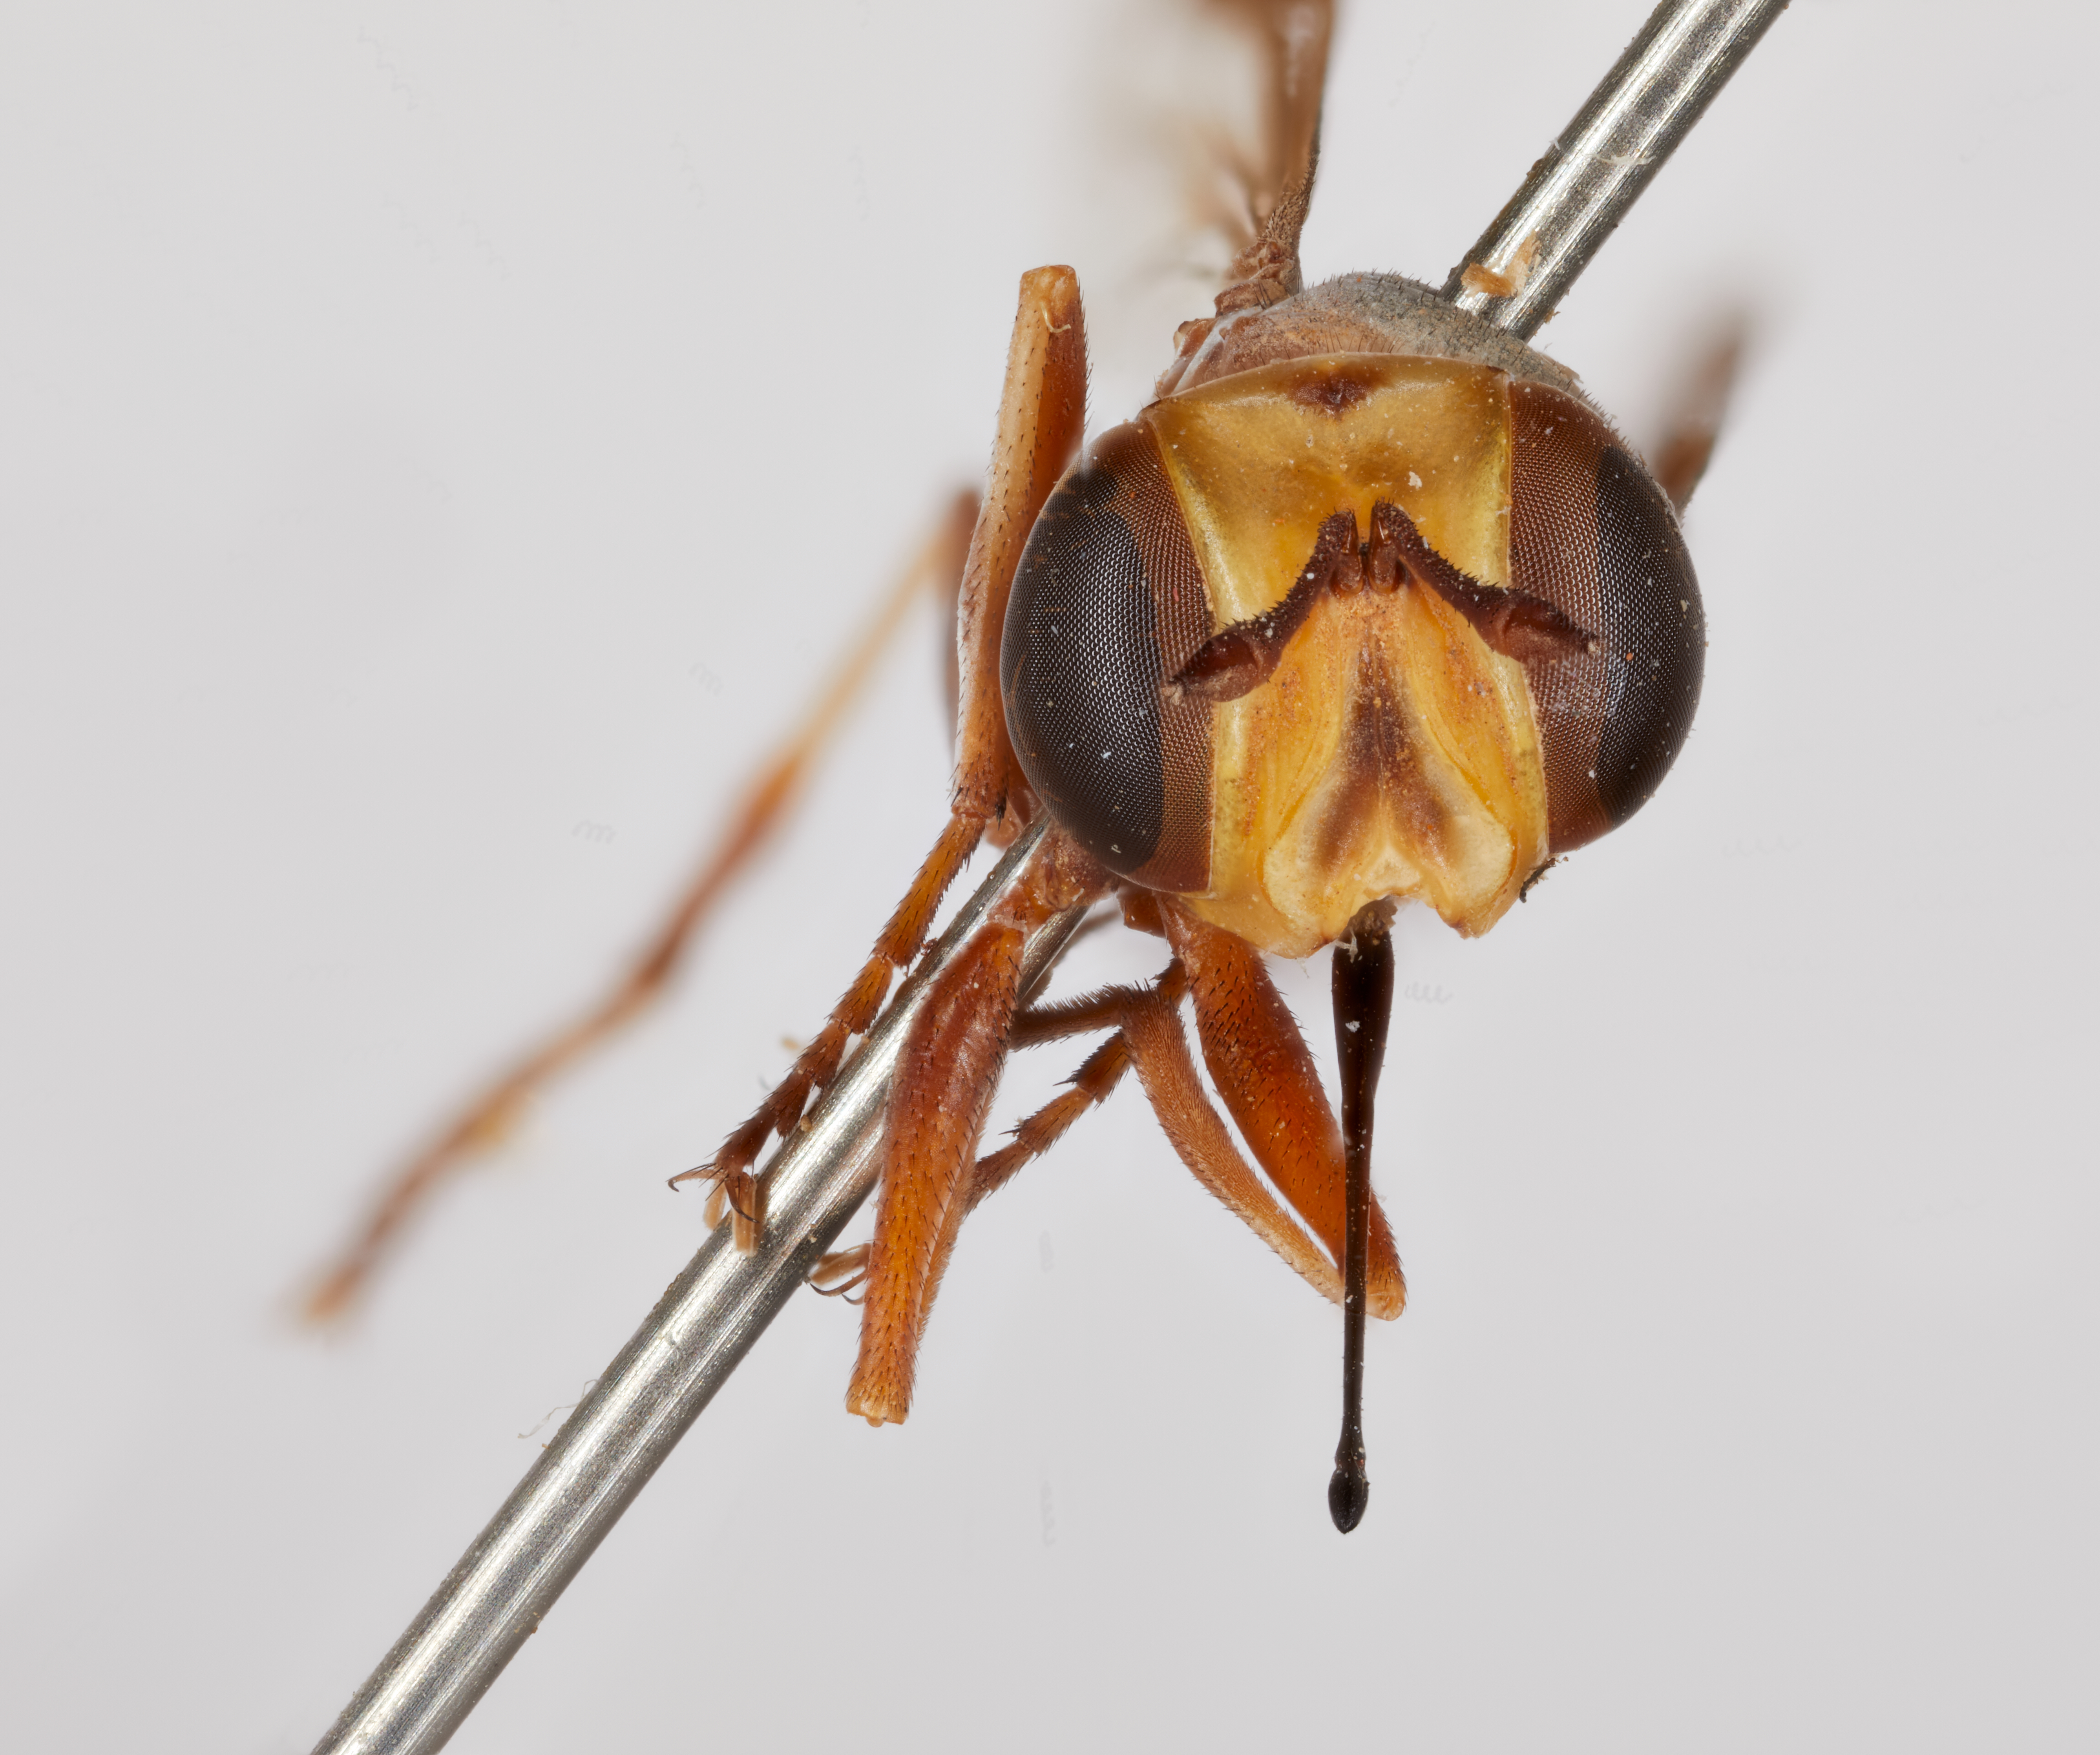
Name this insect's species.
Physocephala interruptus
